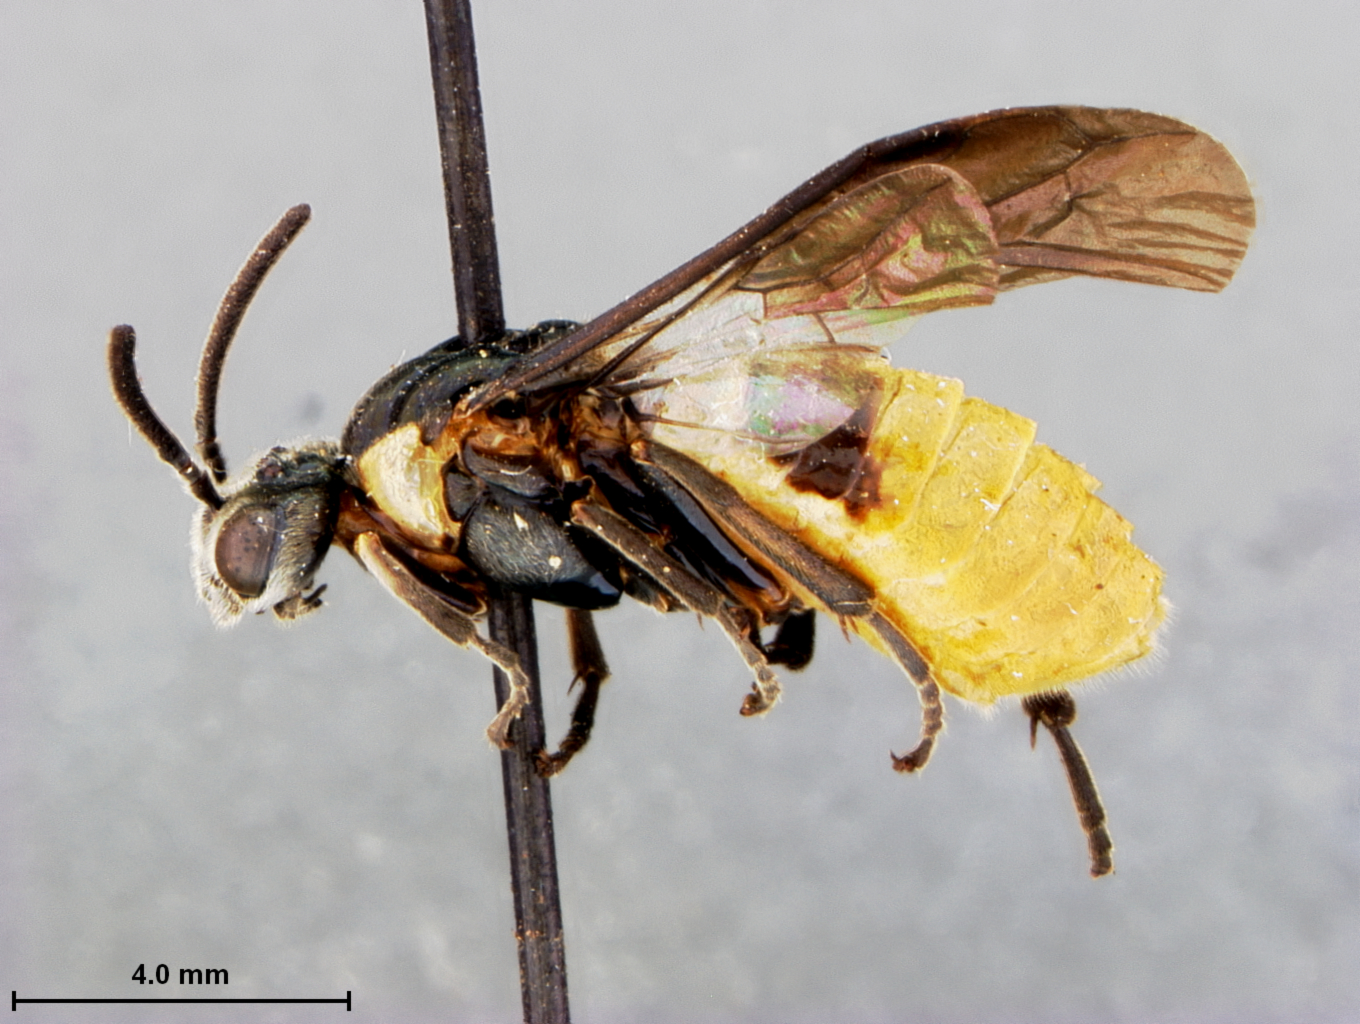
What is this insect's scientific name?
Neoptilia mexicana
